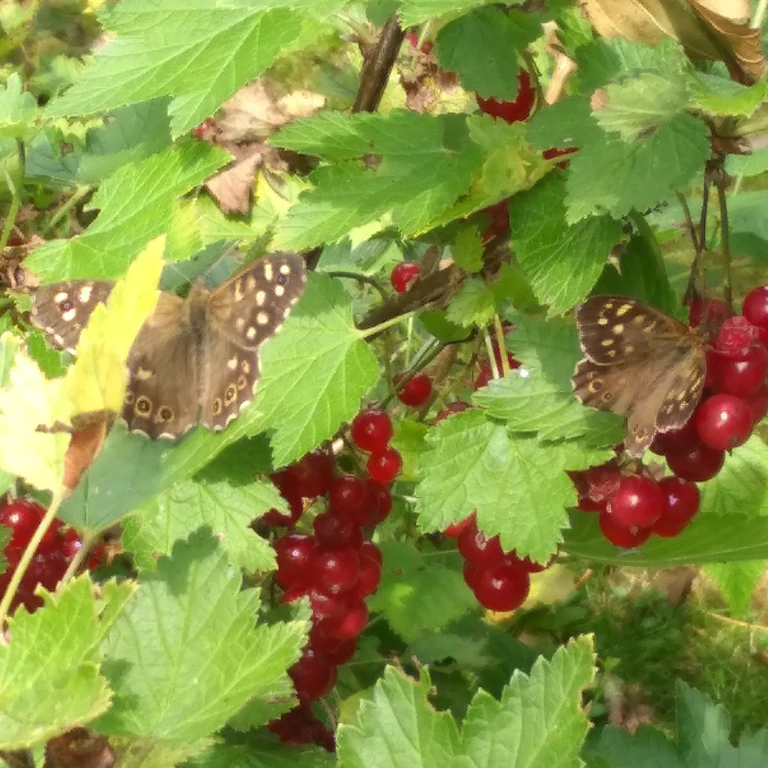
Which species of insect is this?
Pararge aegeria
